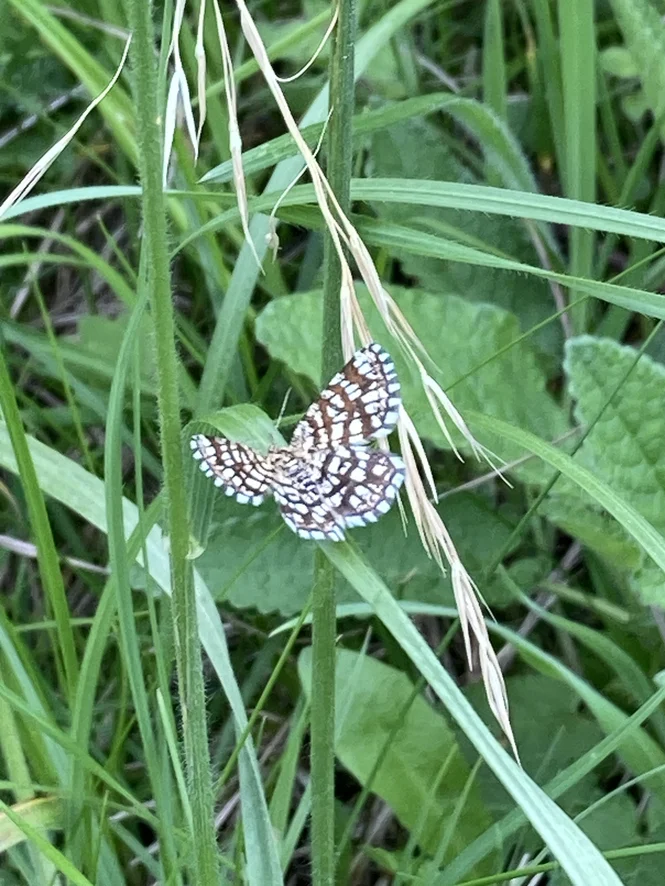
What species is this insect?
Chiasmia clathrata
